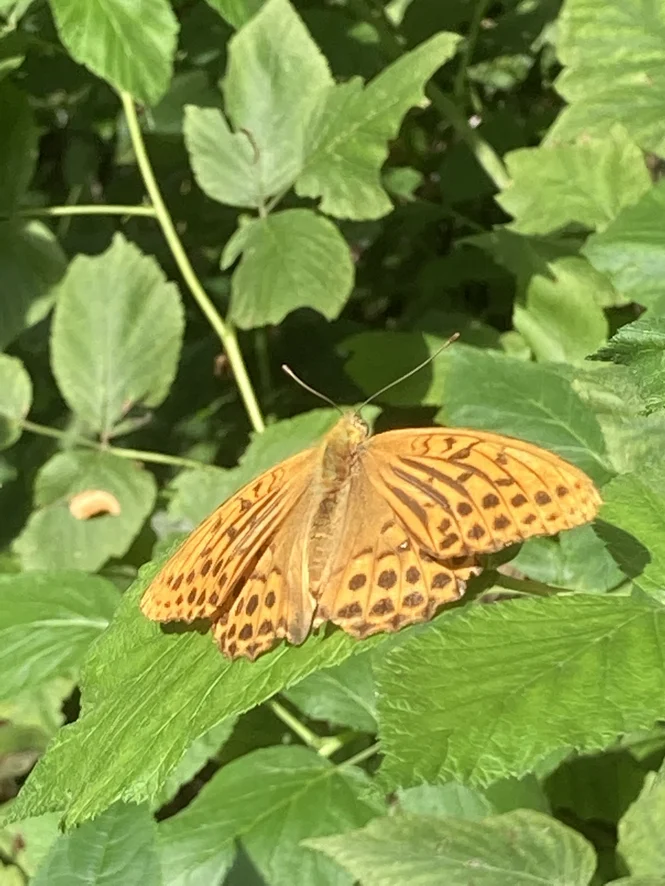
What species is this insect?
Argynnis paphia
